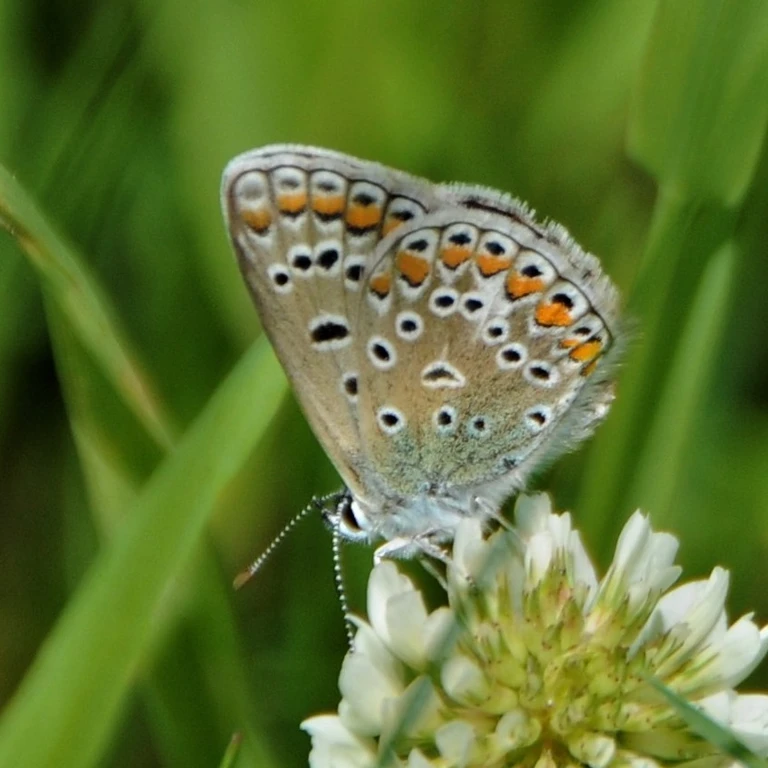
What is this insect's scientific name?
Polyommatus icarus
